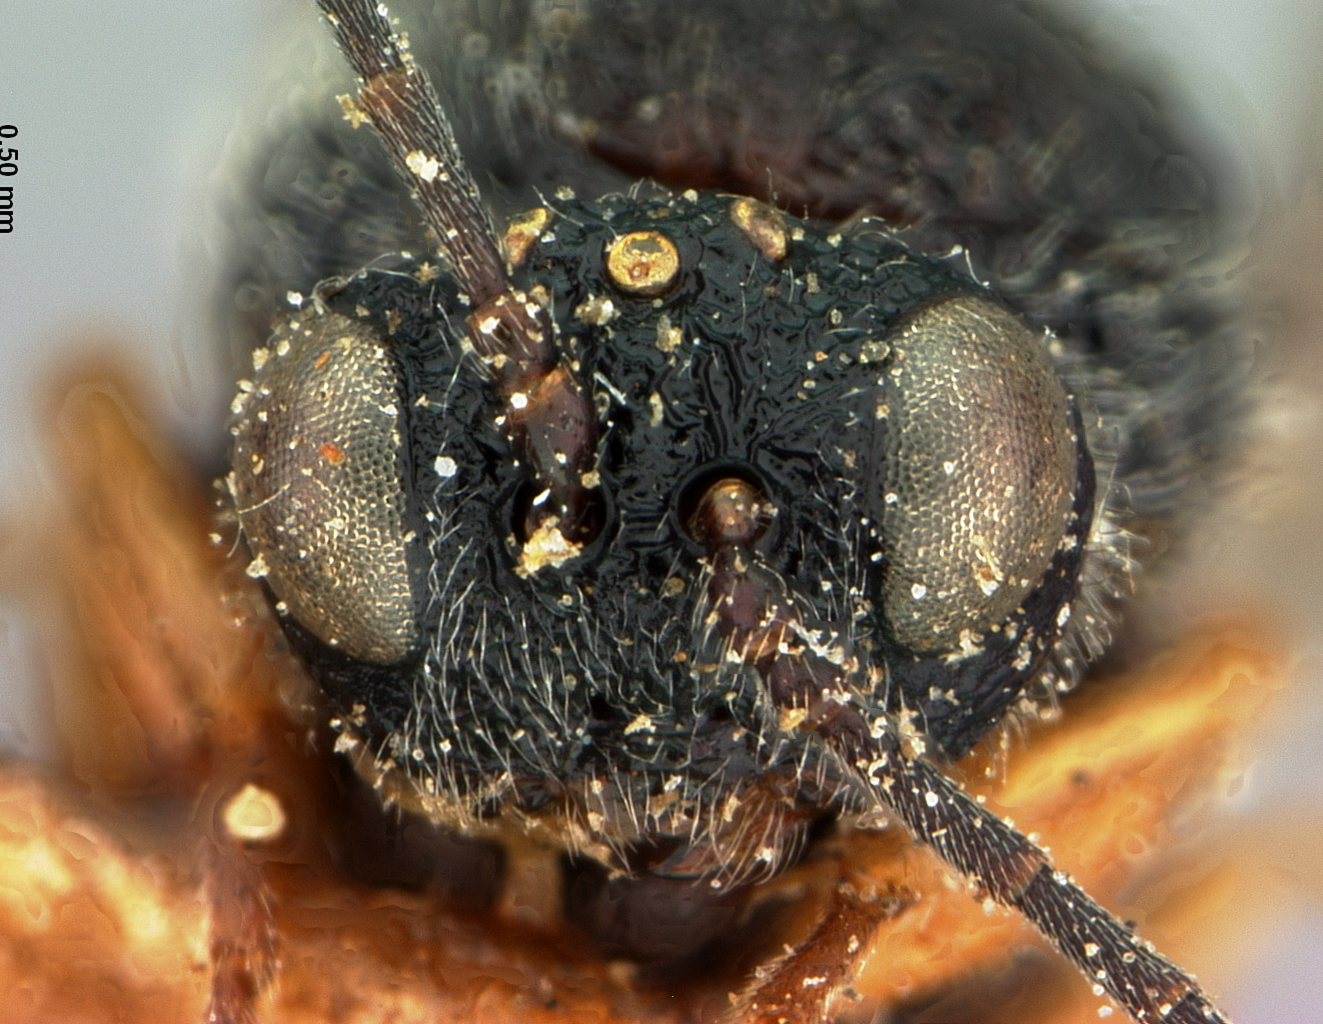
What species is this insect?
Cynips quercus
